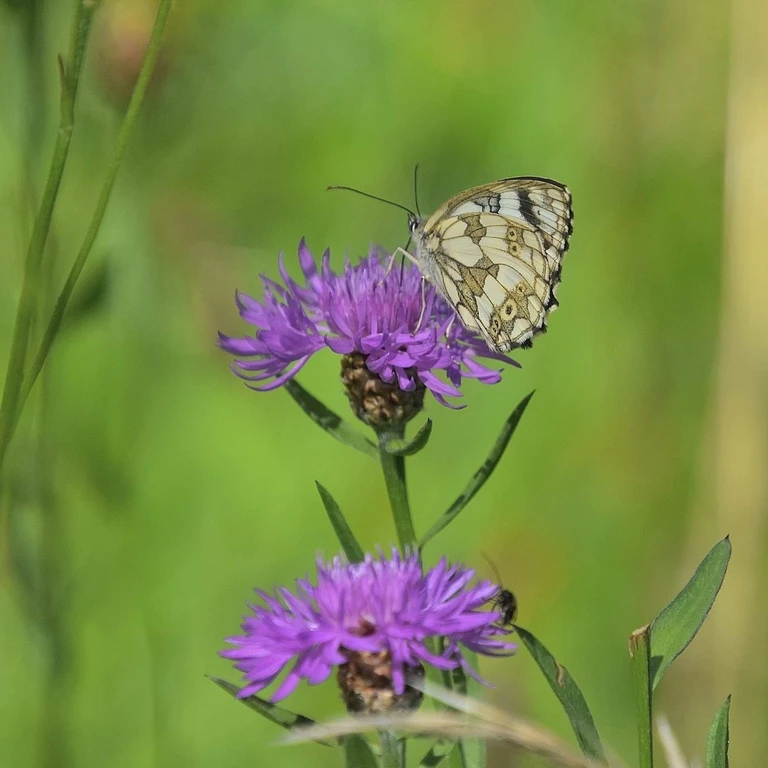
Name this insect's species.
Melanargia galathea
